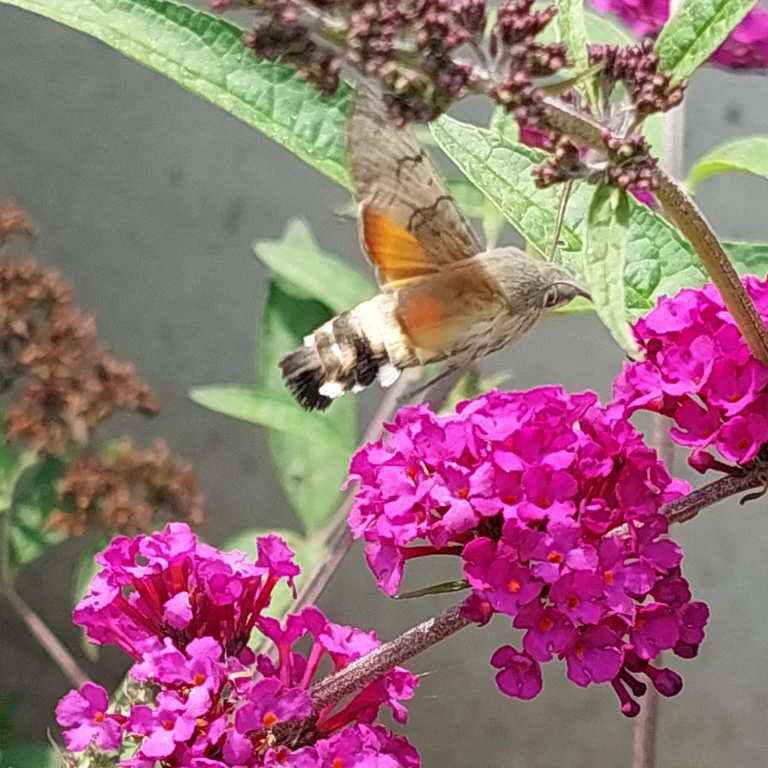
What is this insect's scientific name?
Macroglossum stellatarum
